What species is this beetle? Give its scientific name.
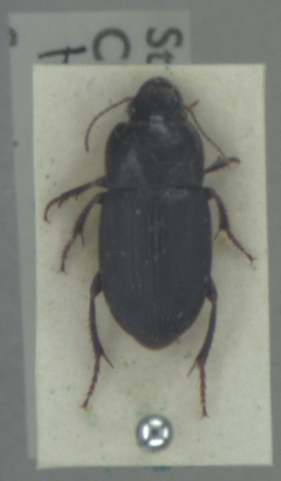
Harpalus tardus
